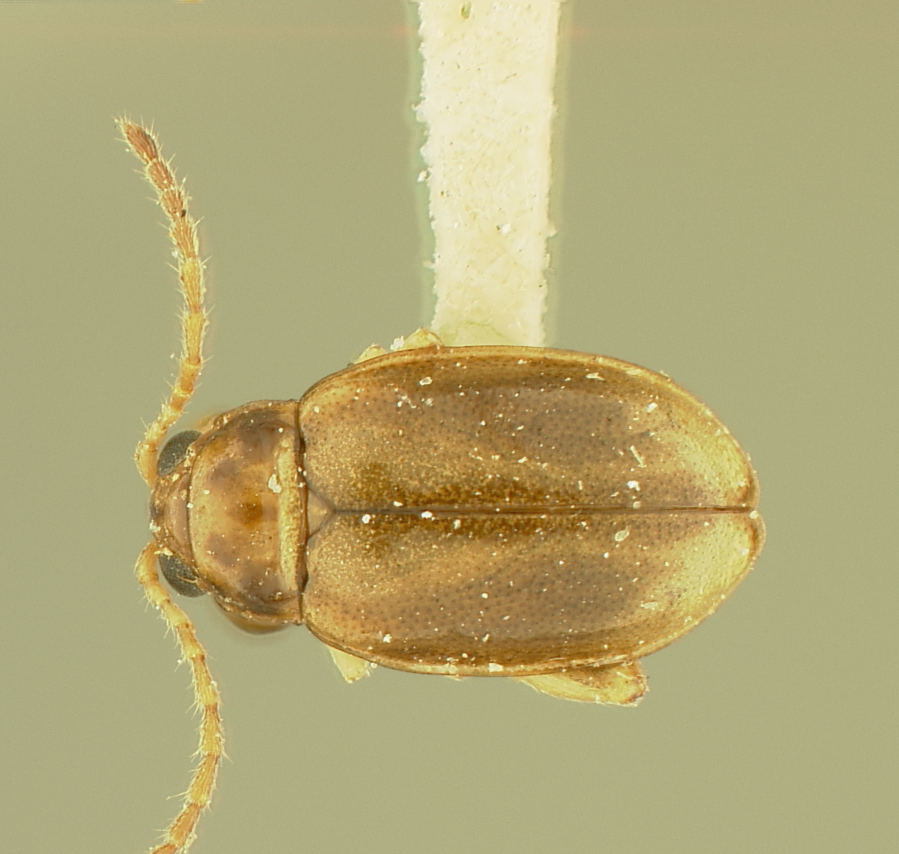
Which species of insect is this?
Lactica bumeliae
